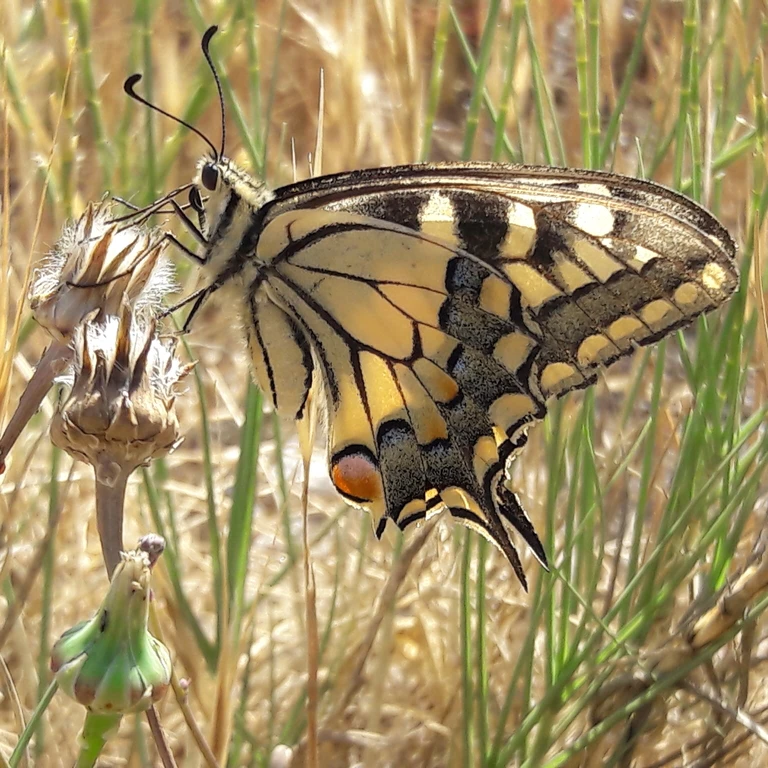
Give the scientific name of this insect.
Papilio machaon
